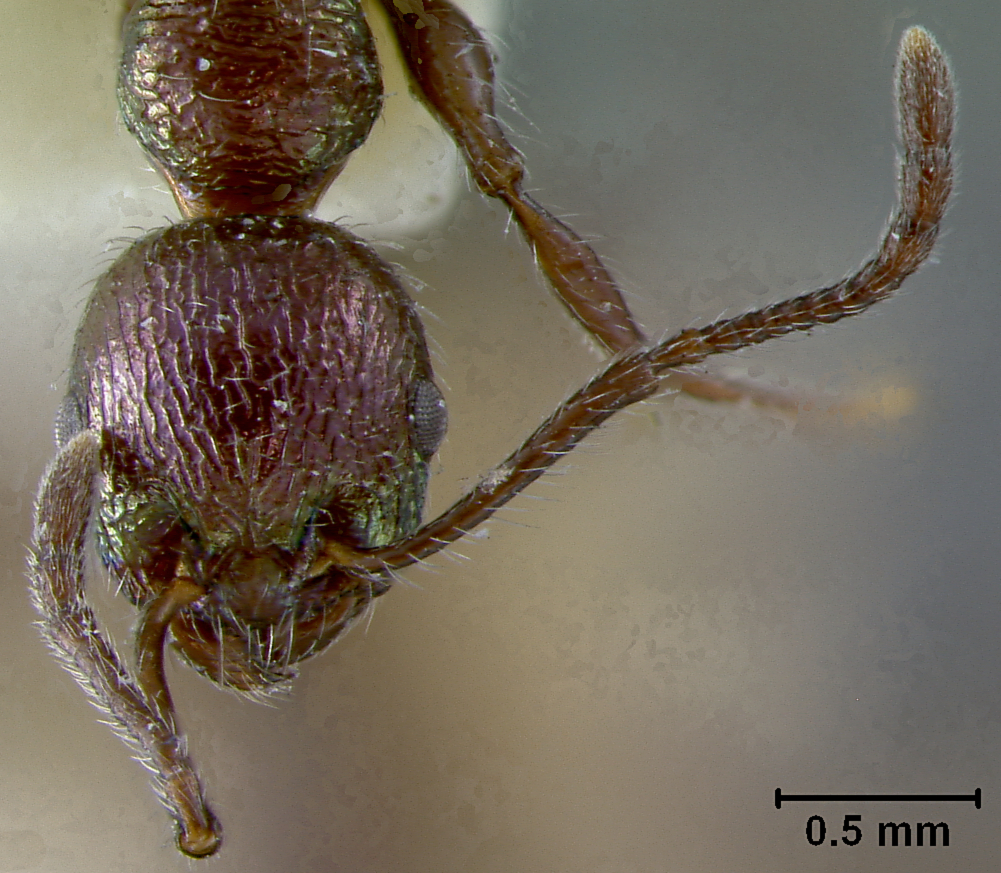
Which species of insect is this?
Macromischa creightoni
